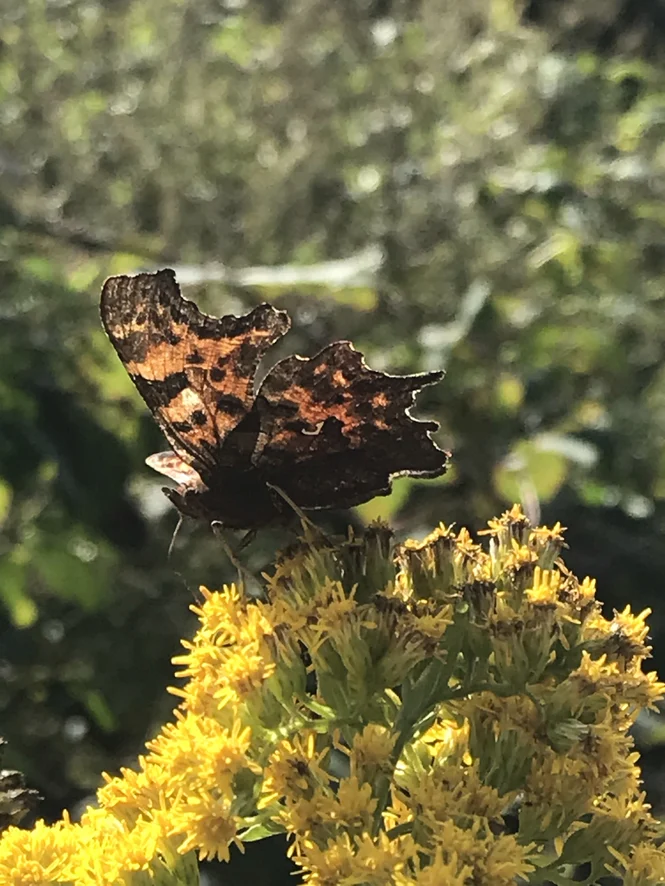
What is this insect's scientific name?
Polygonia c-album
